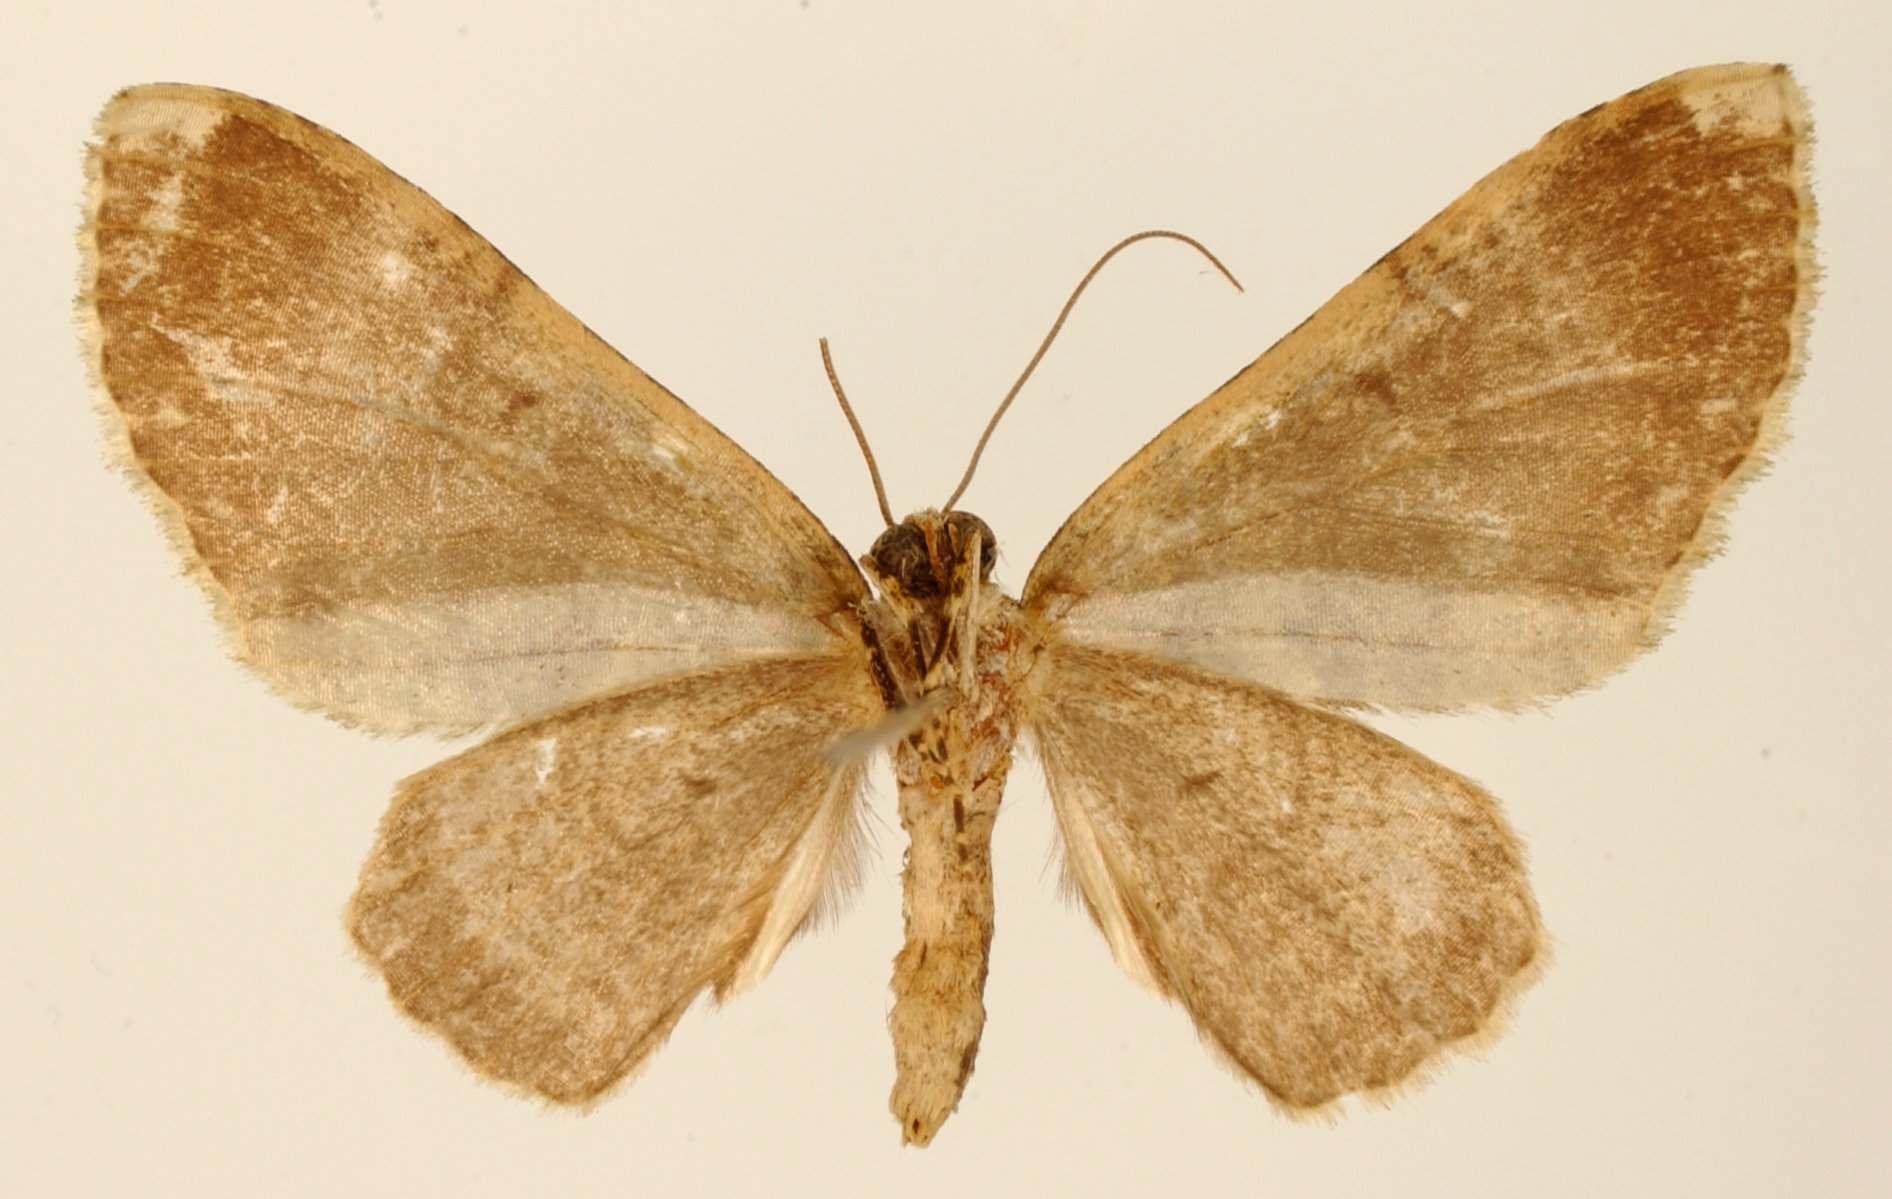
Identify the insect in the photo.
Rhopalista vanonaria
